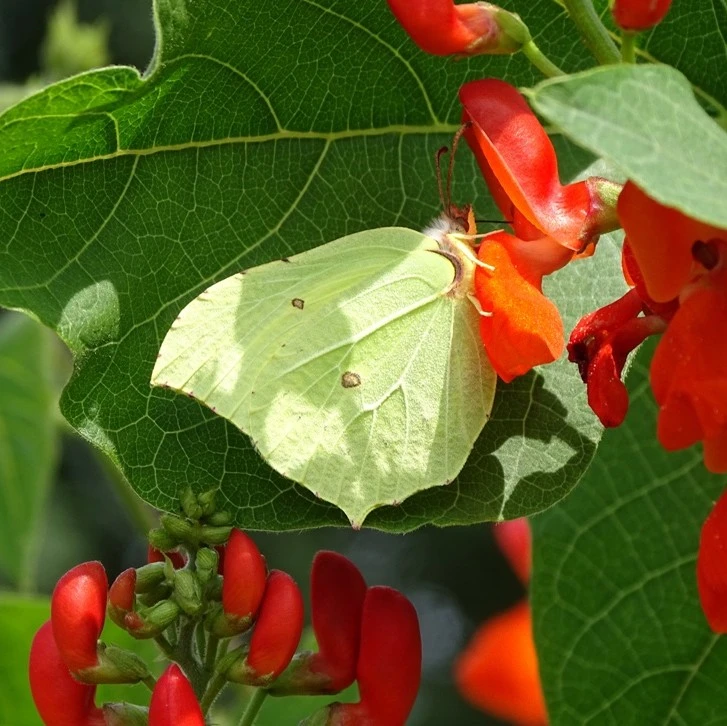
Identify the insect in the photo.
Gonepteryx rhamni
